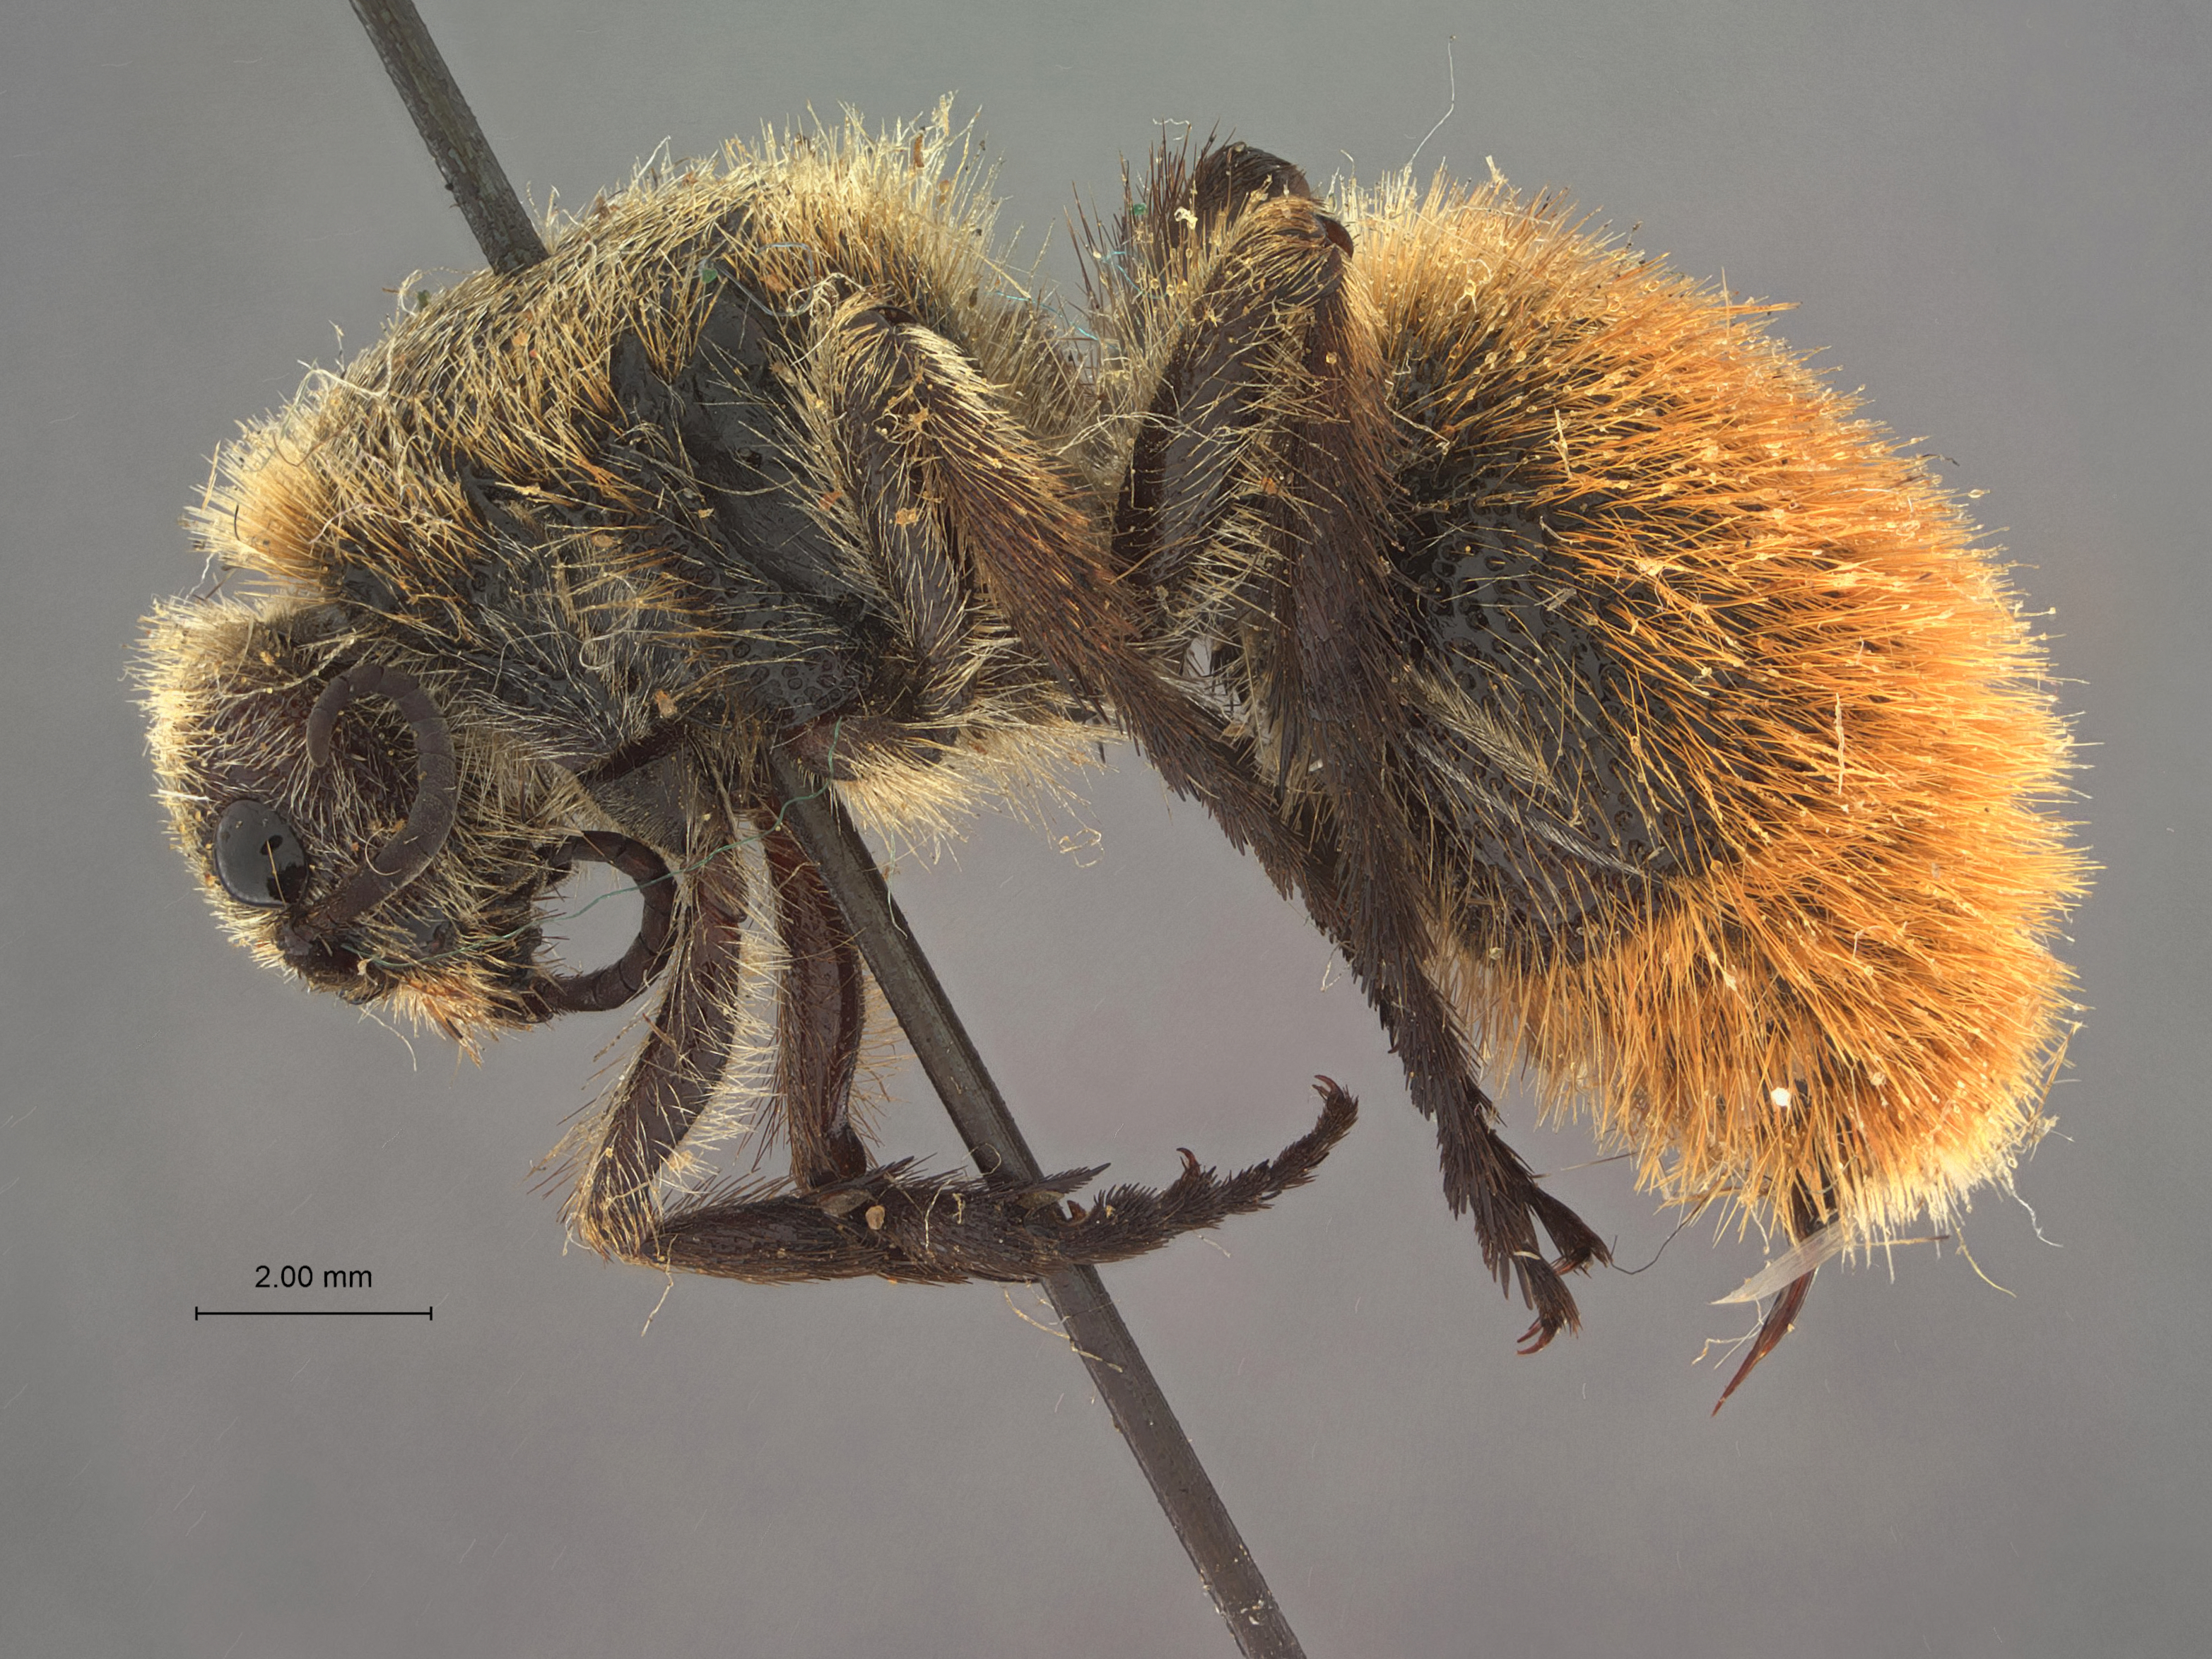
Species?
Dasymutilla hispidaria
